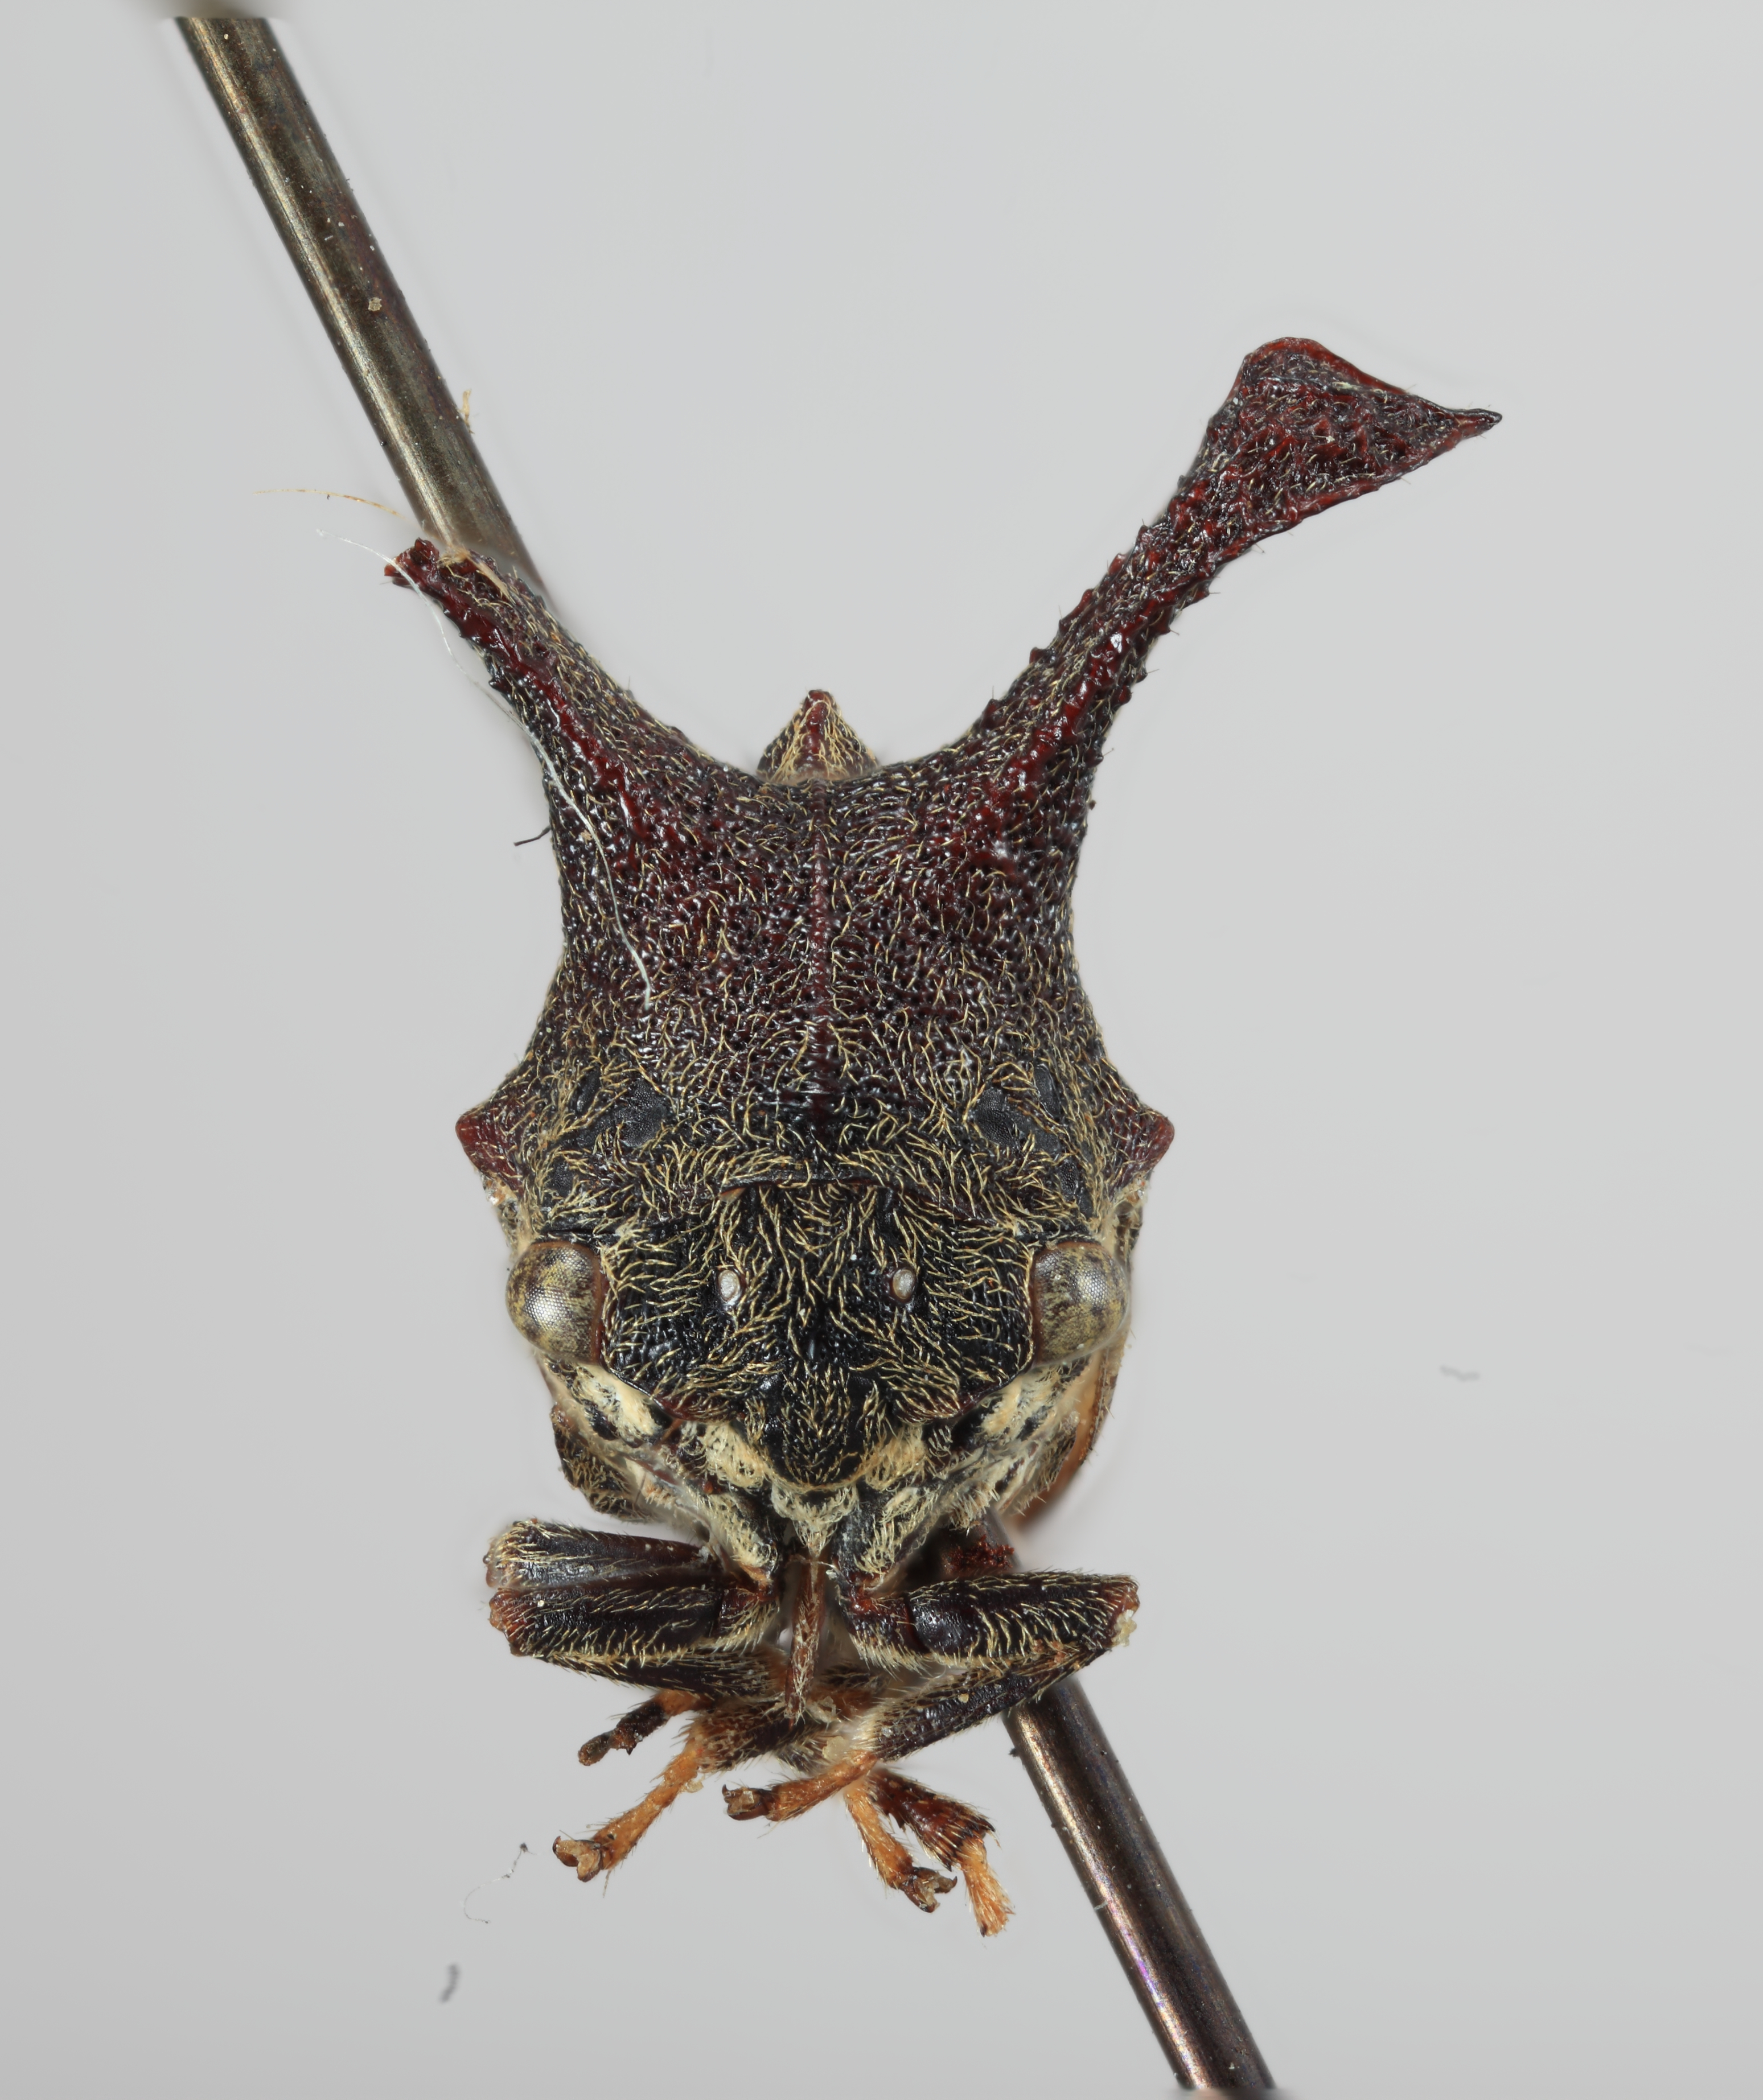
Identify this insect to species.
Anchon gunni
